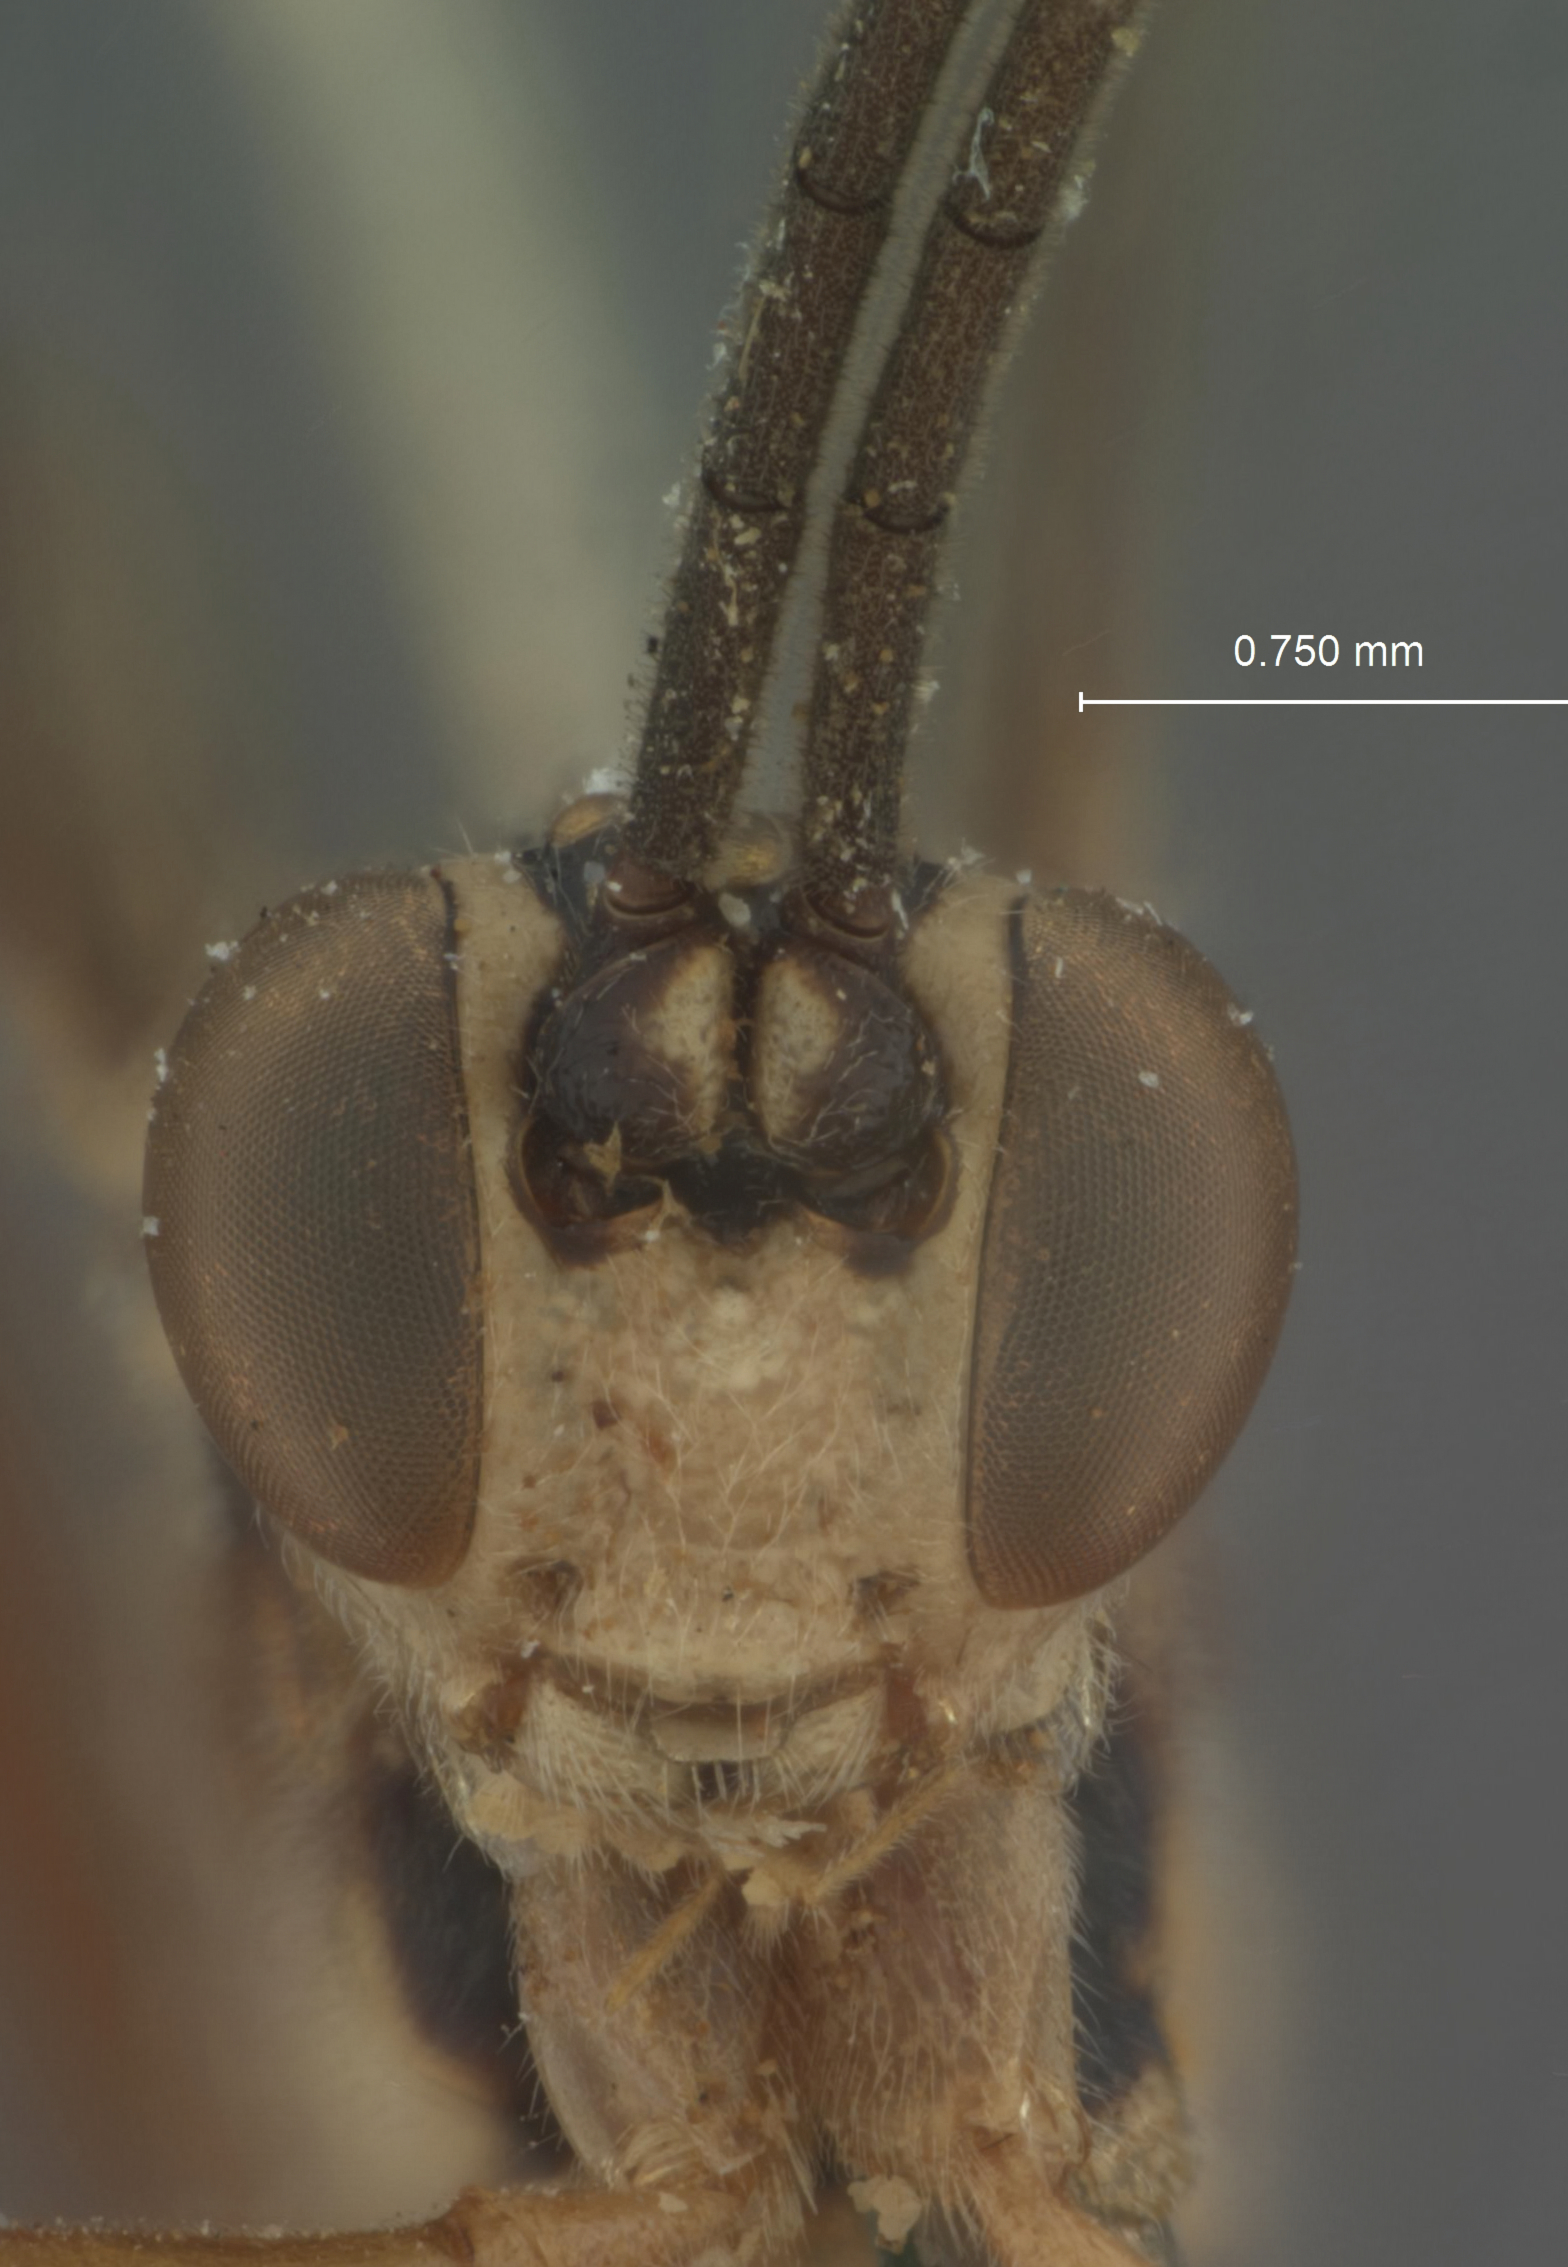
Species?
Mesostenus erythrogaster
